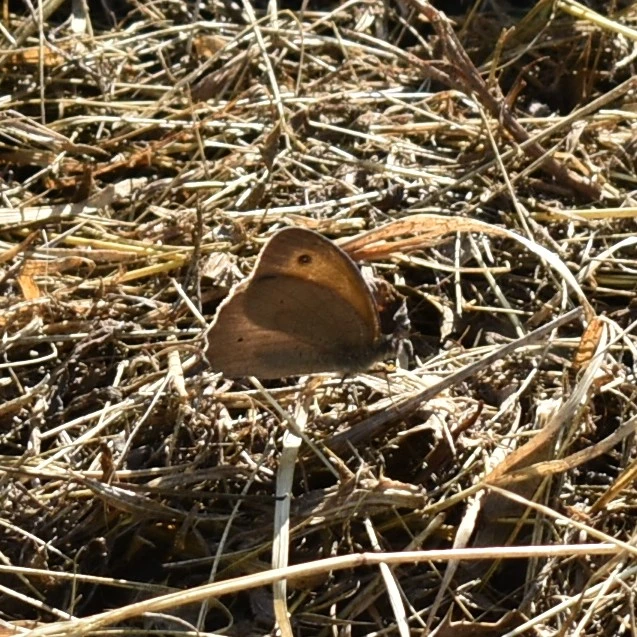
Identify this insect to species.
Maniola jurtina
